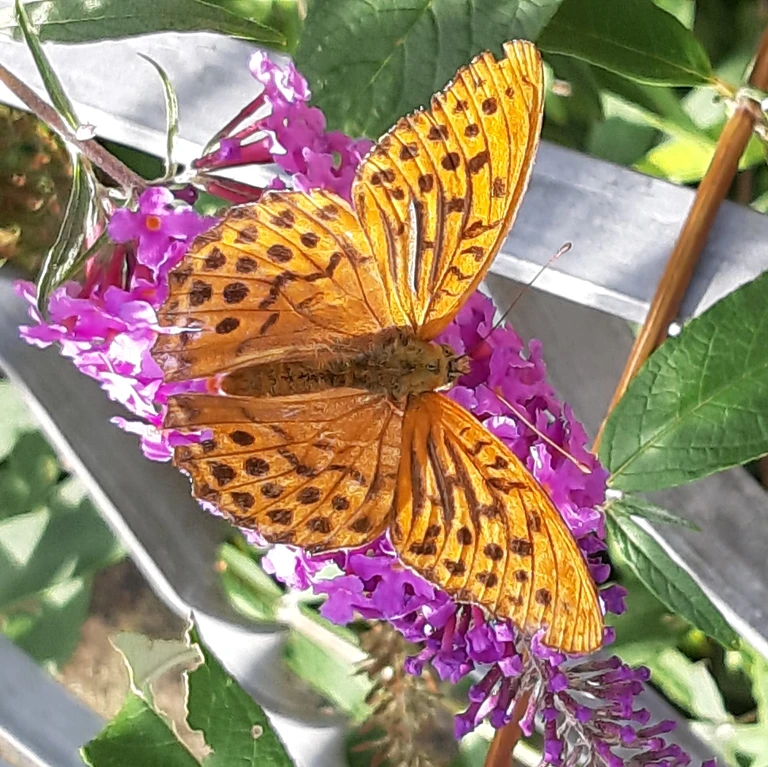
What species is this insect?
Argynnis paphia
